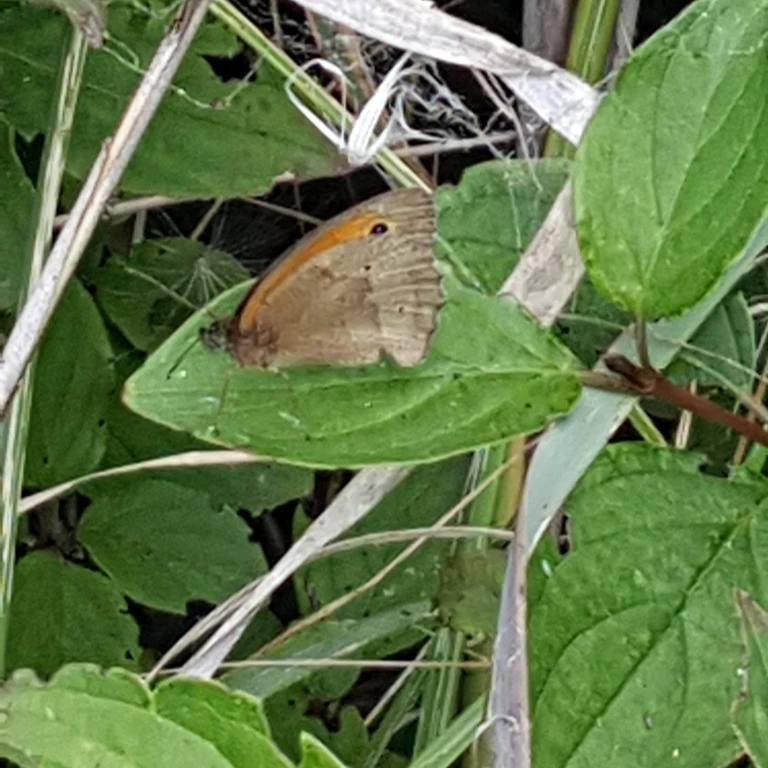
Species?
Maniola jurtina
